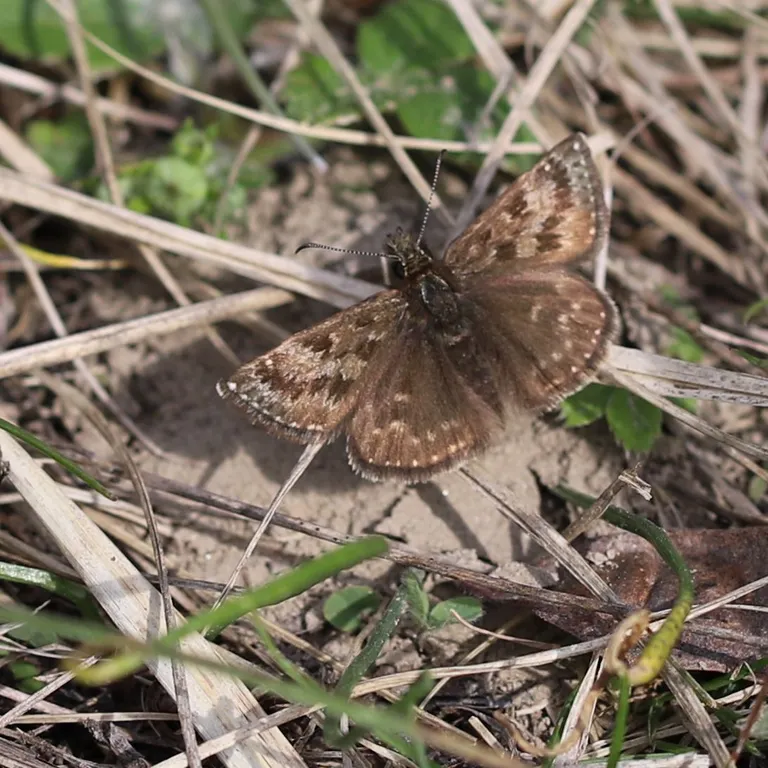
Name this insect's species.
Erynnis tages
